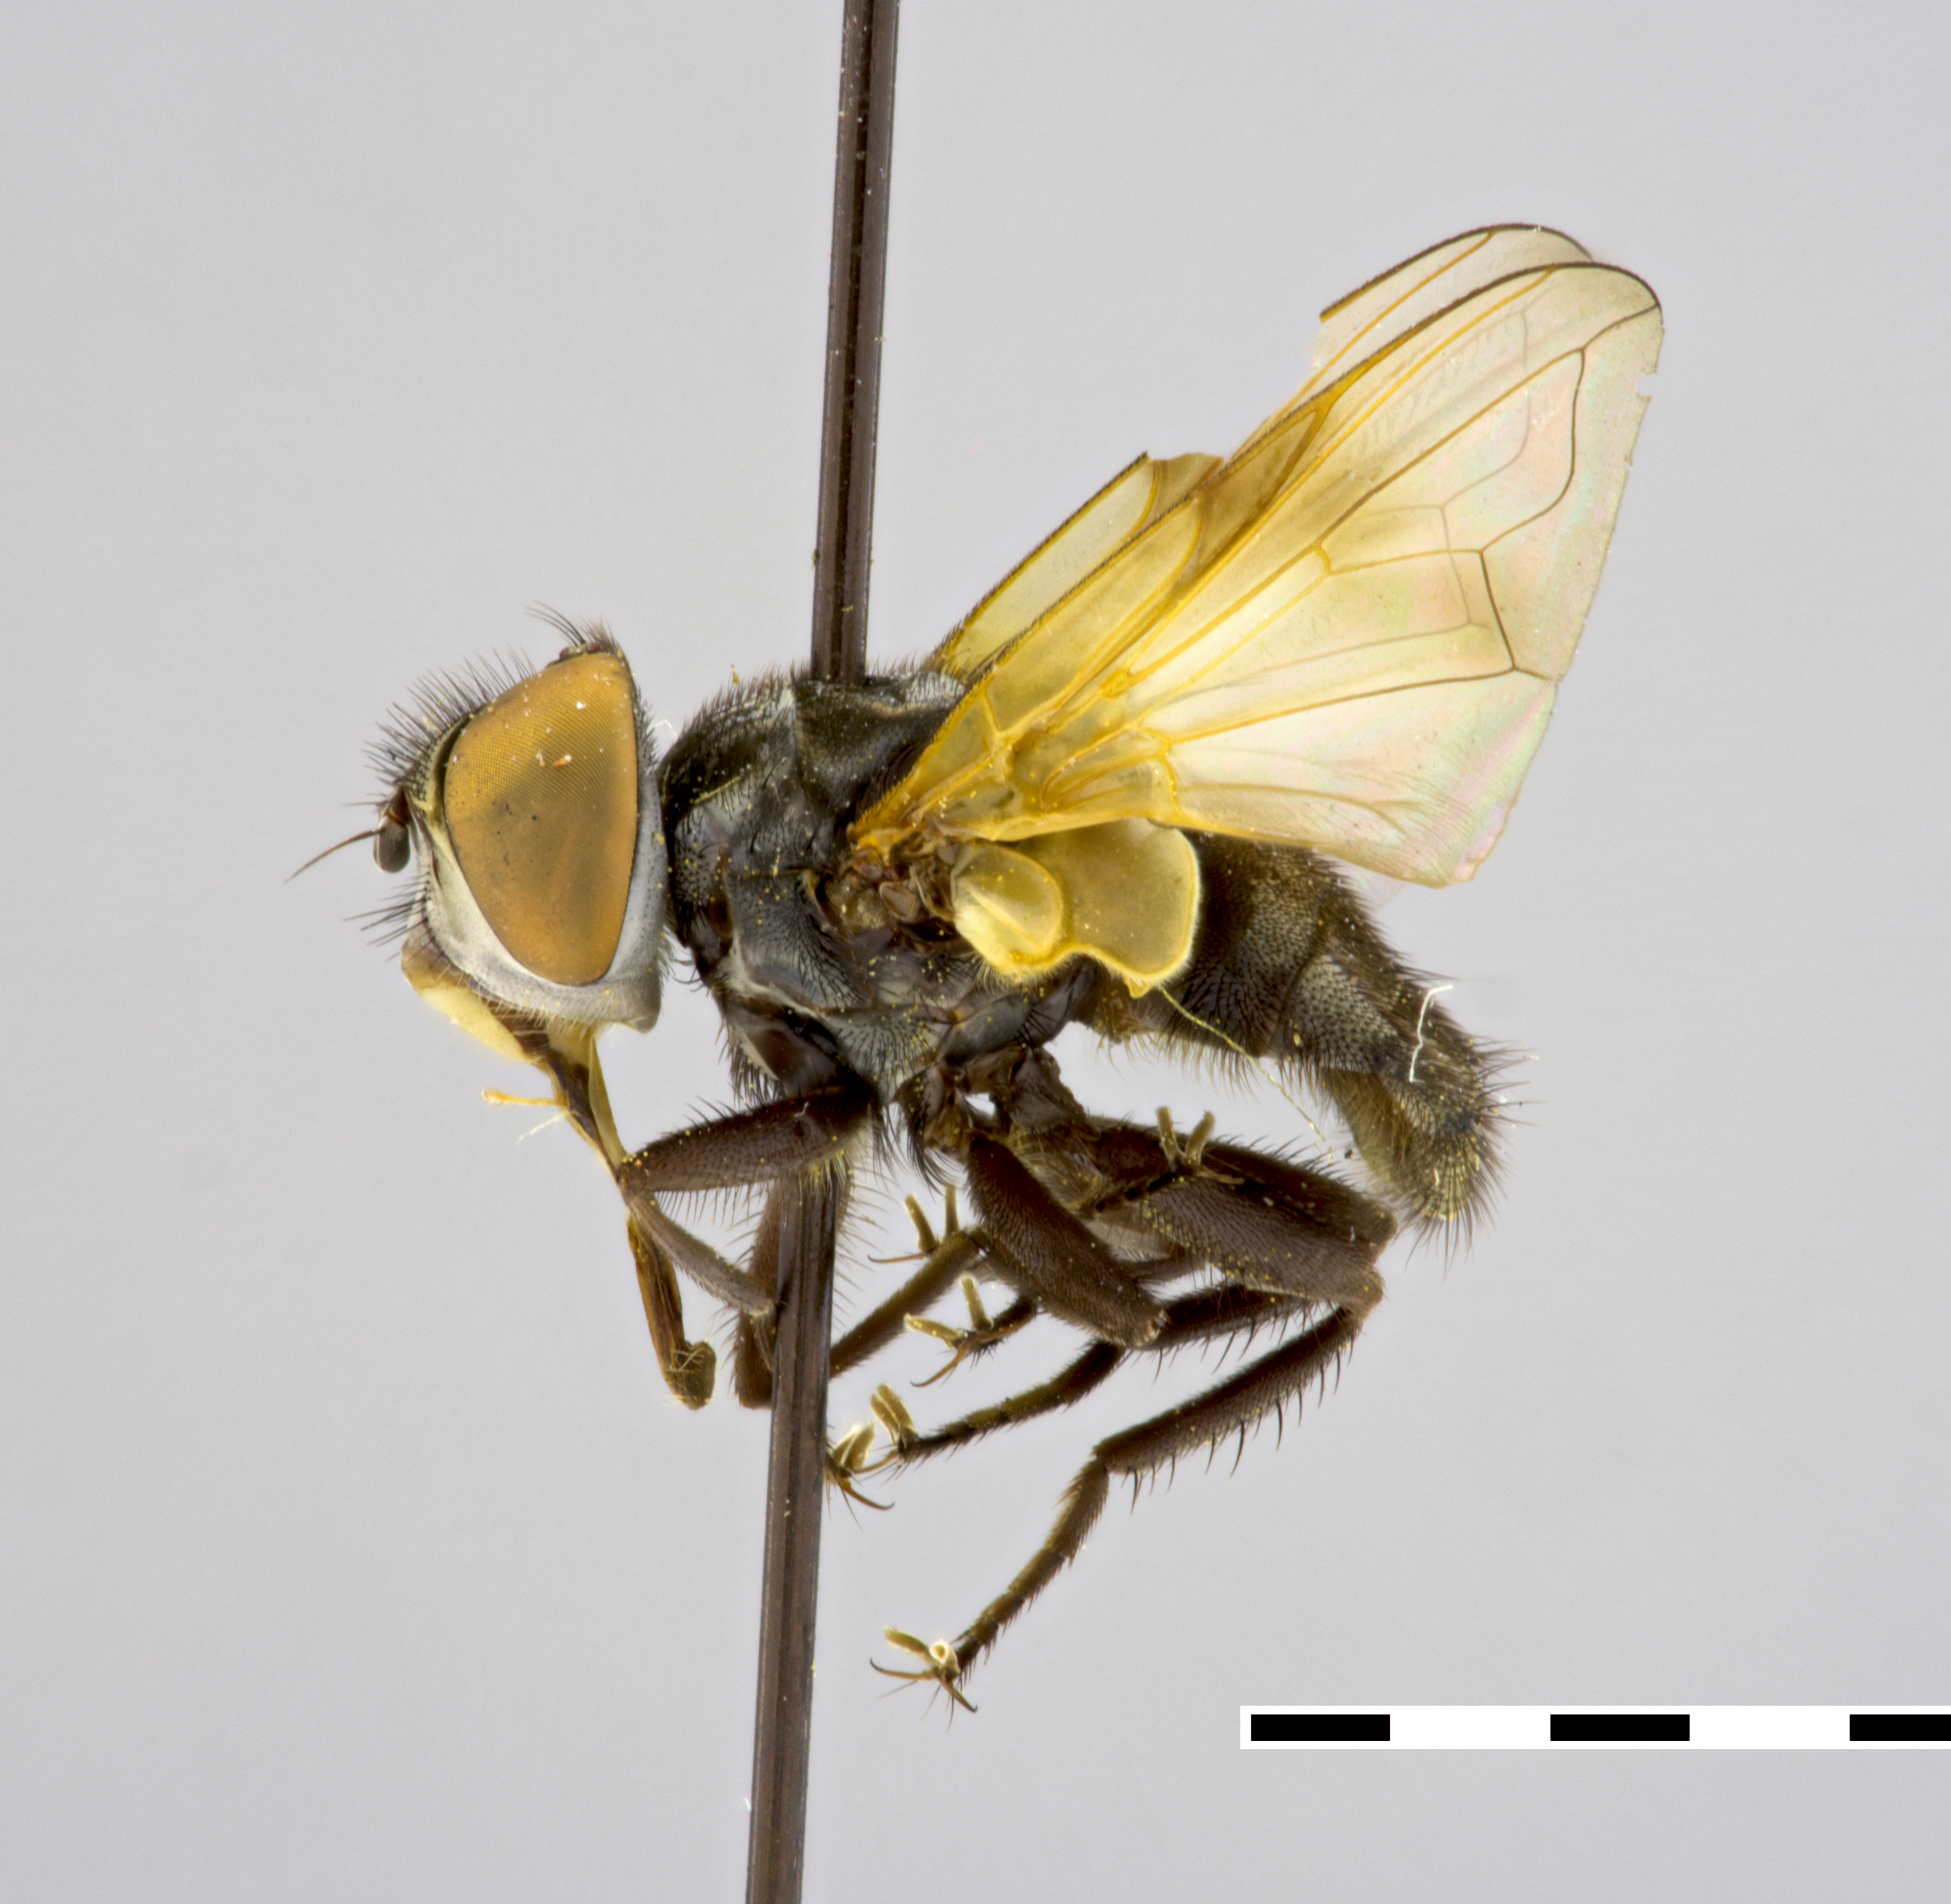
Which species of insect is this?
Phasia aeneoventris
